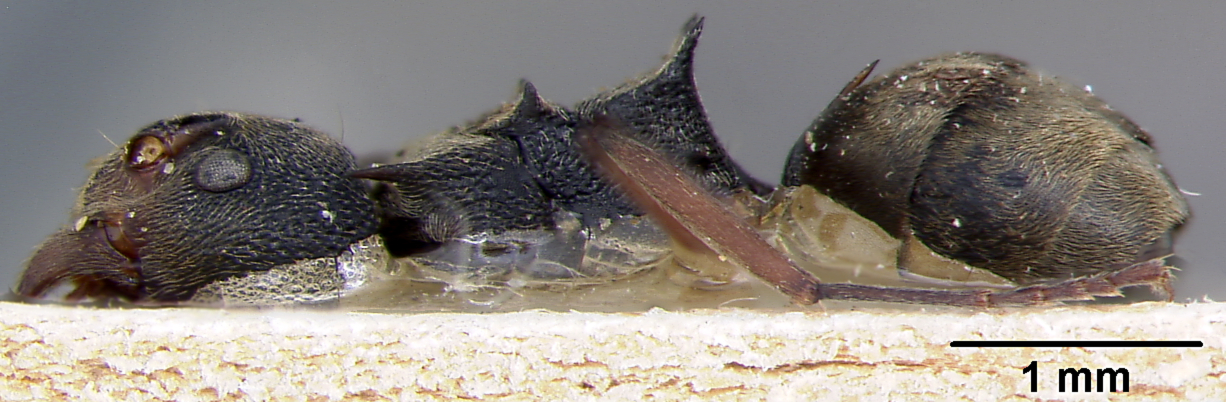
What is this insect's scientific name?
Dolichoderus septemspinosus
